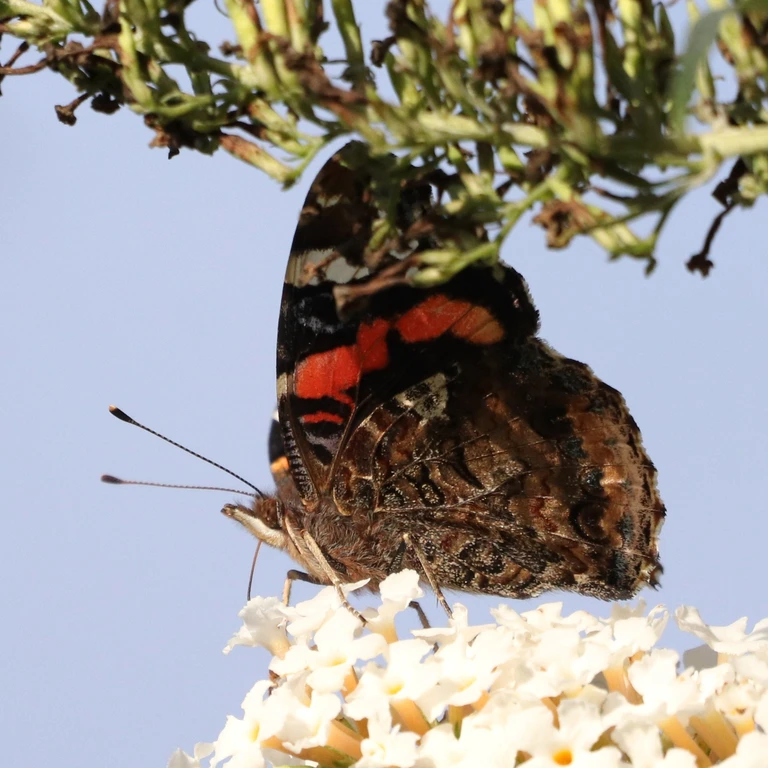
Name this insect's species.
Vanessa atalanta
